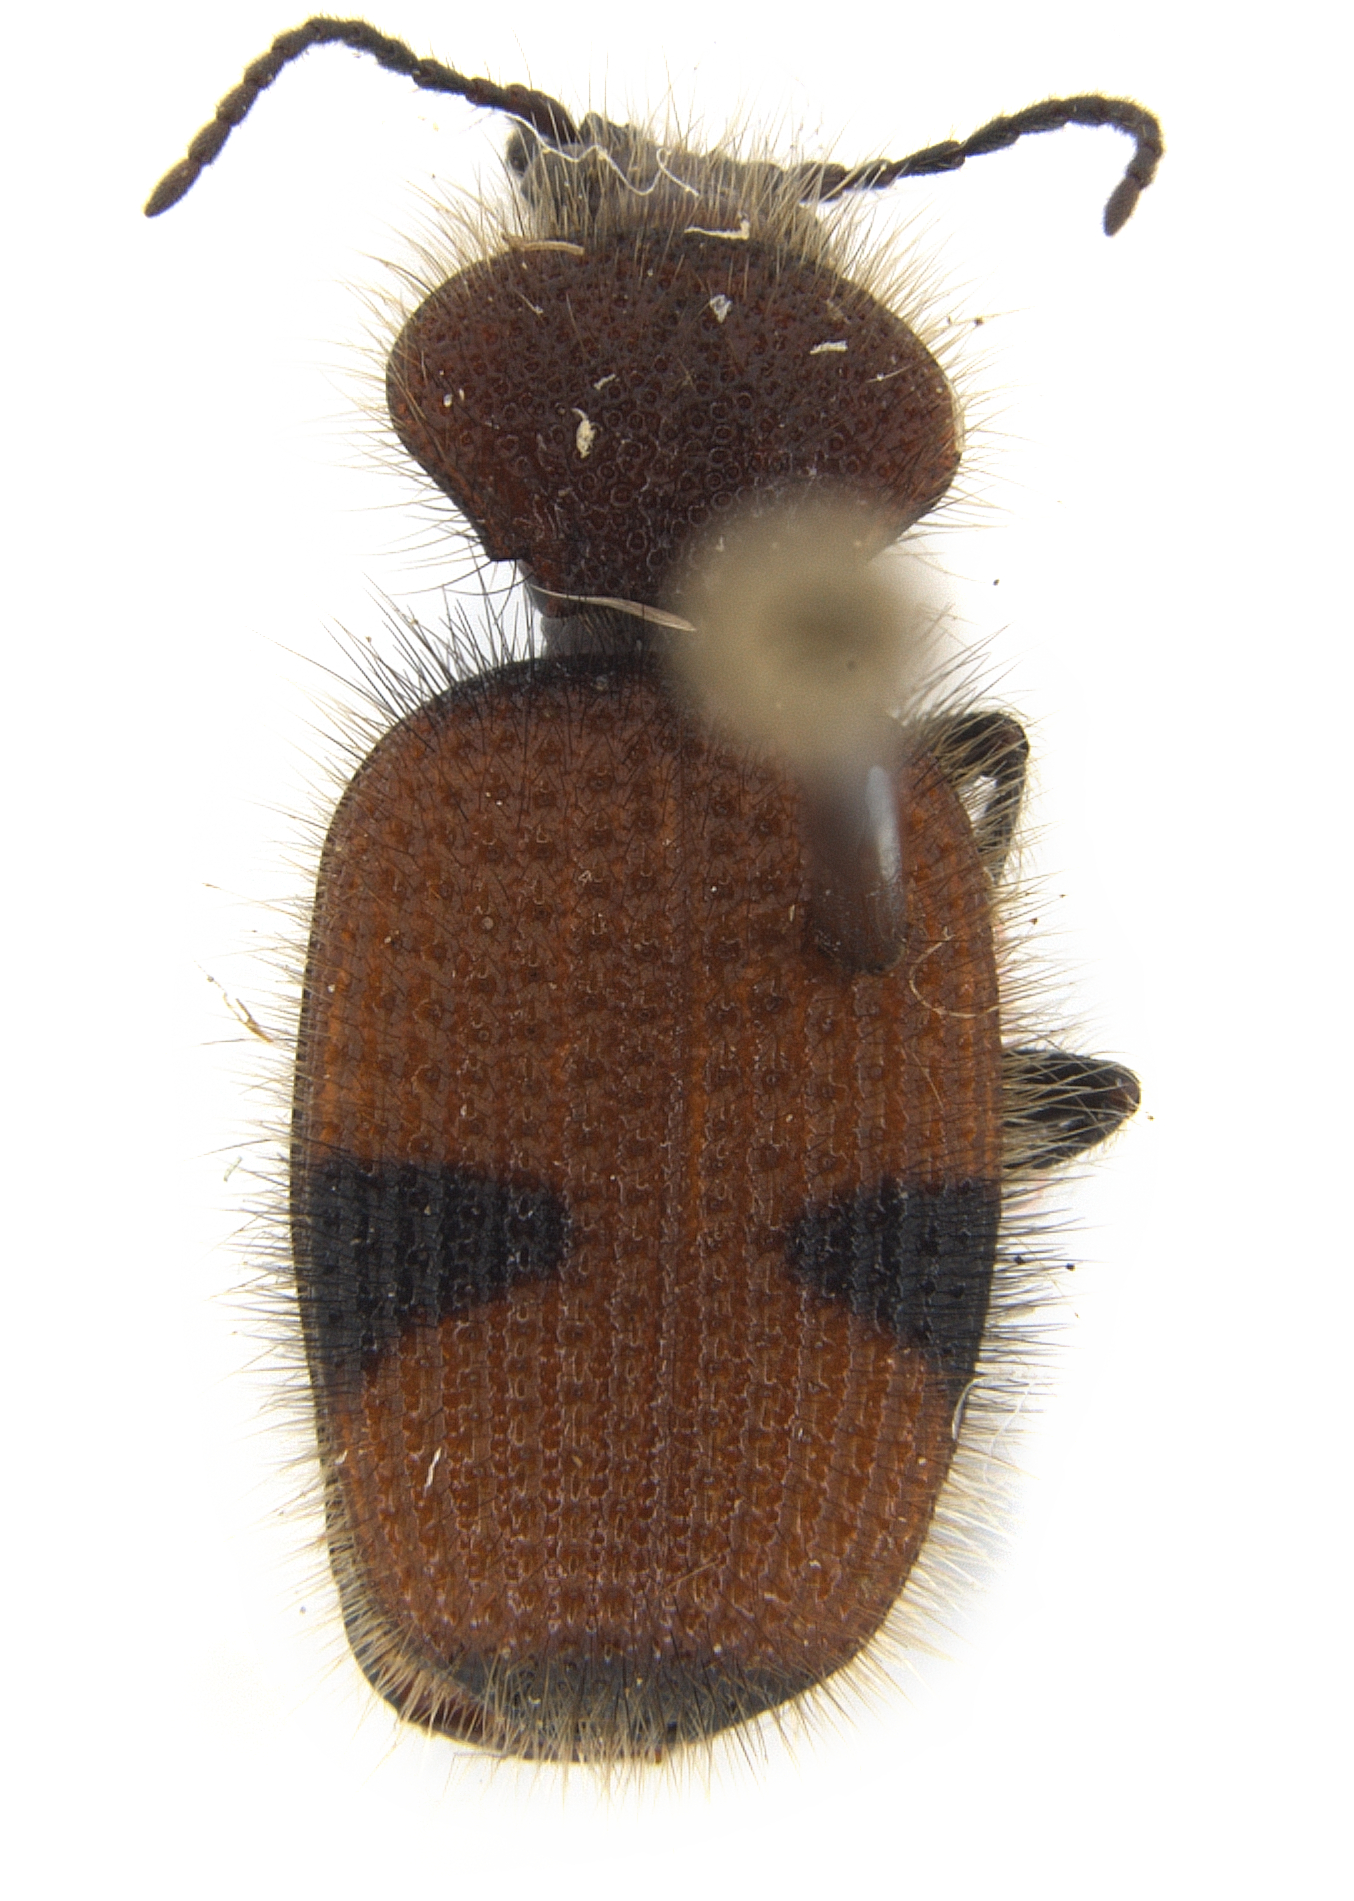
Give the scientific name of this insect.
Micrixys distincta
